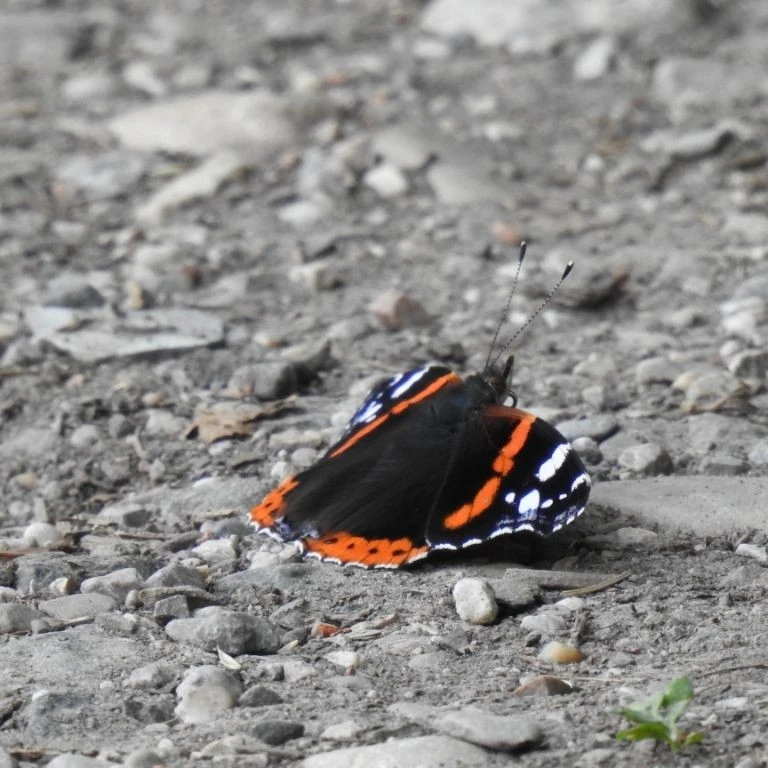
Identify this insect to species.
Vanessa atalanta
